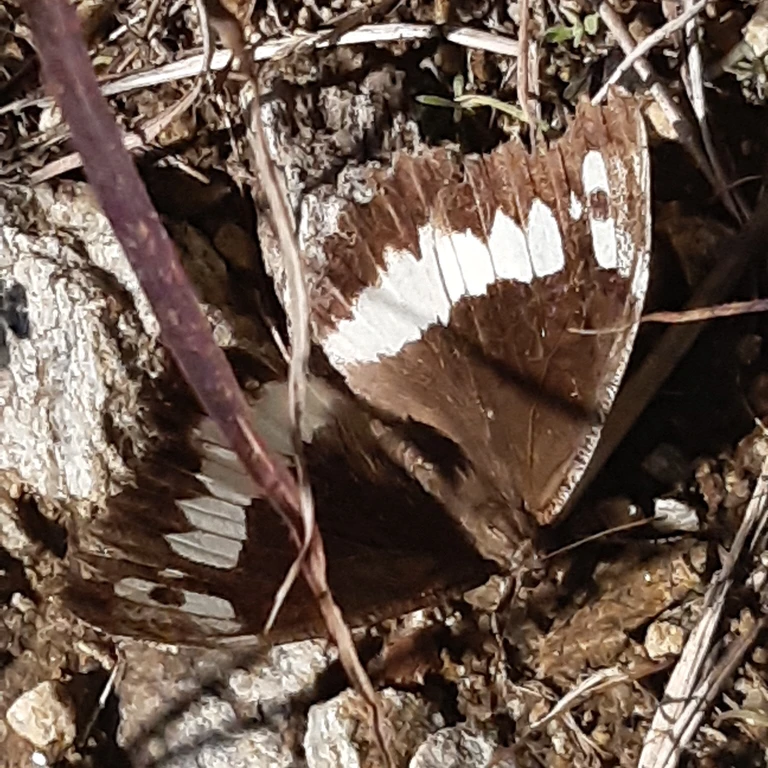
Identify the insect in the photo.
Brintesia circe
